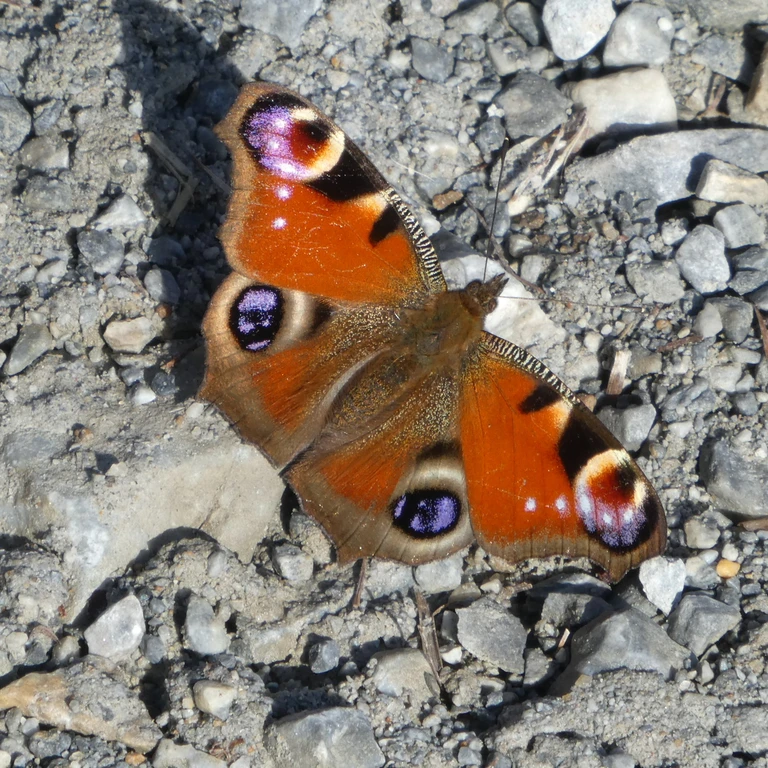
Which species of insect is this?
Aglais io
